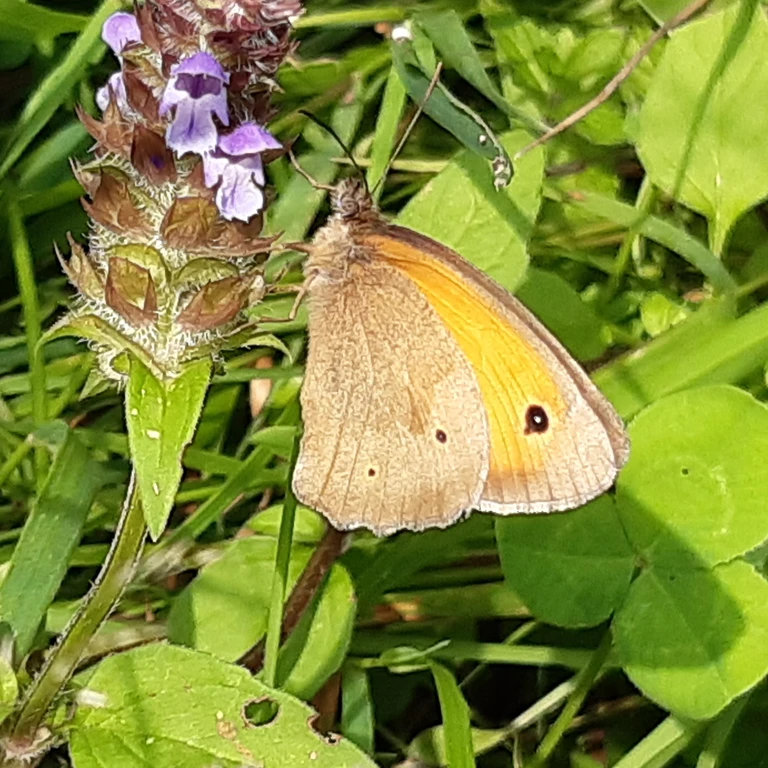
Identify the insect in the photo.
Maniola jurtina
